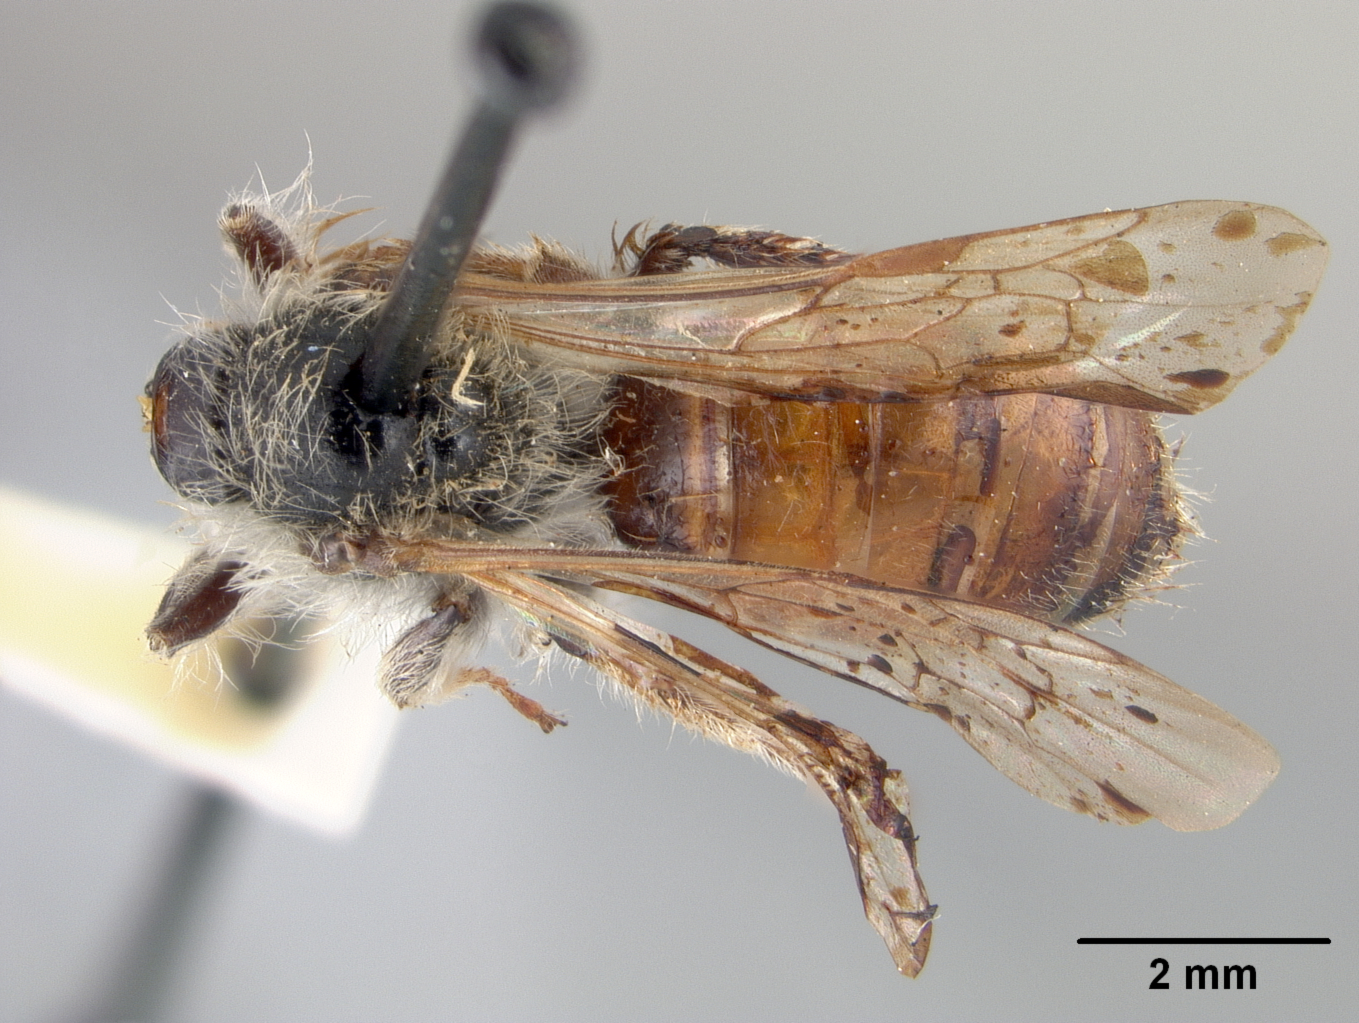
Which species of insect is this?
Cilissa erythrogaster
